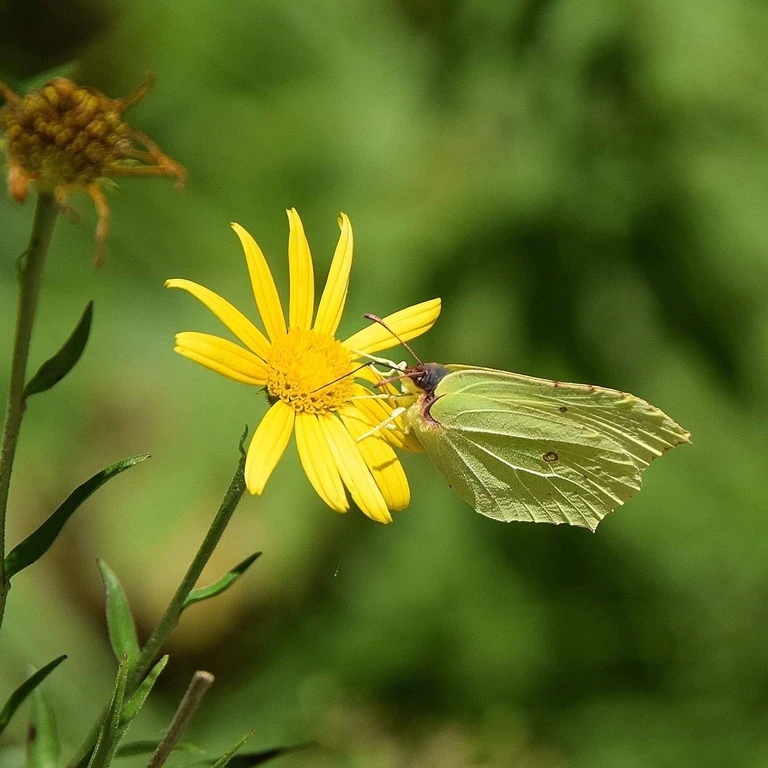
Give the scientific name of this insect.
Gonepteryx rhamni
